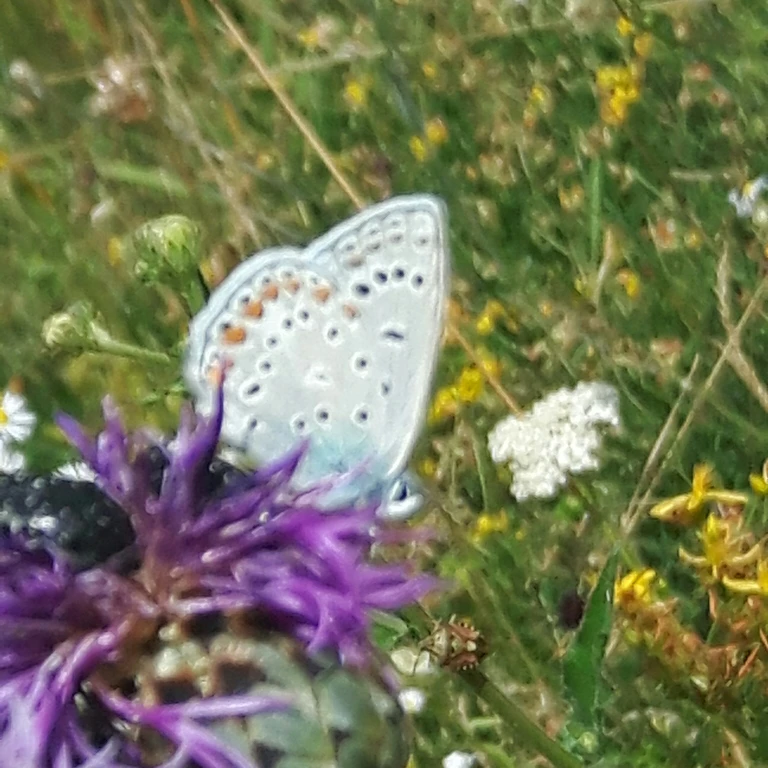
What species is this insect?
Polyommatus icarus
